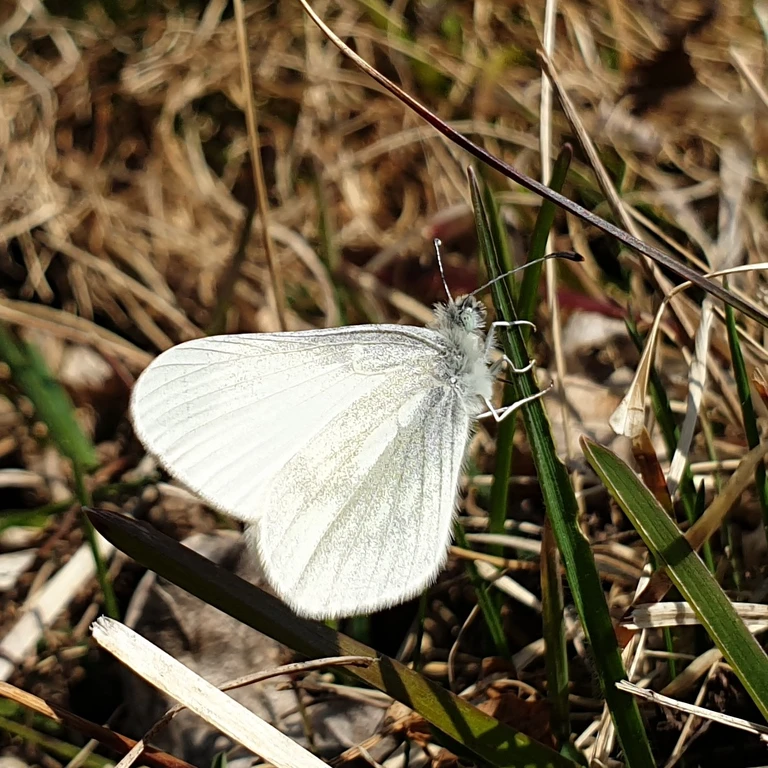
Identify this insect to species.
Leptidea sinapis/juvernica
